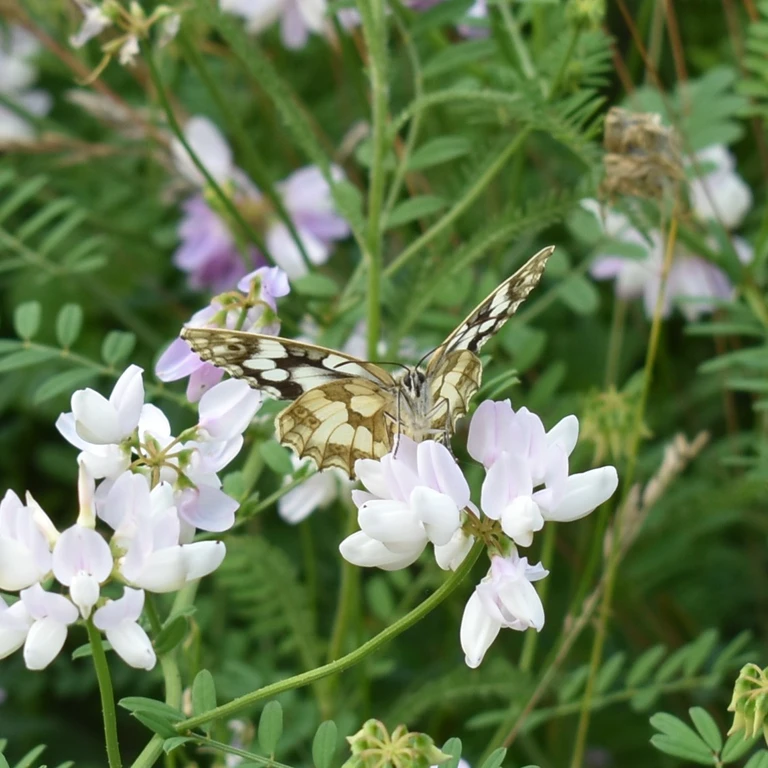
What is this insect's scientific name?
Melanargia galathea
